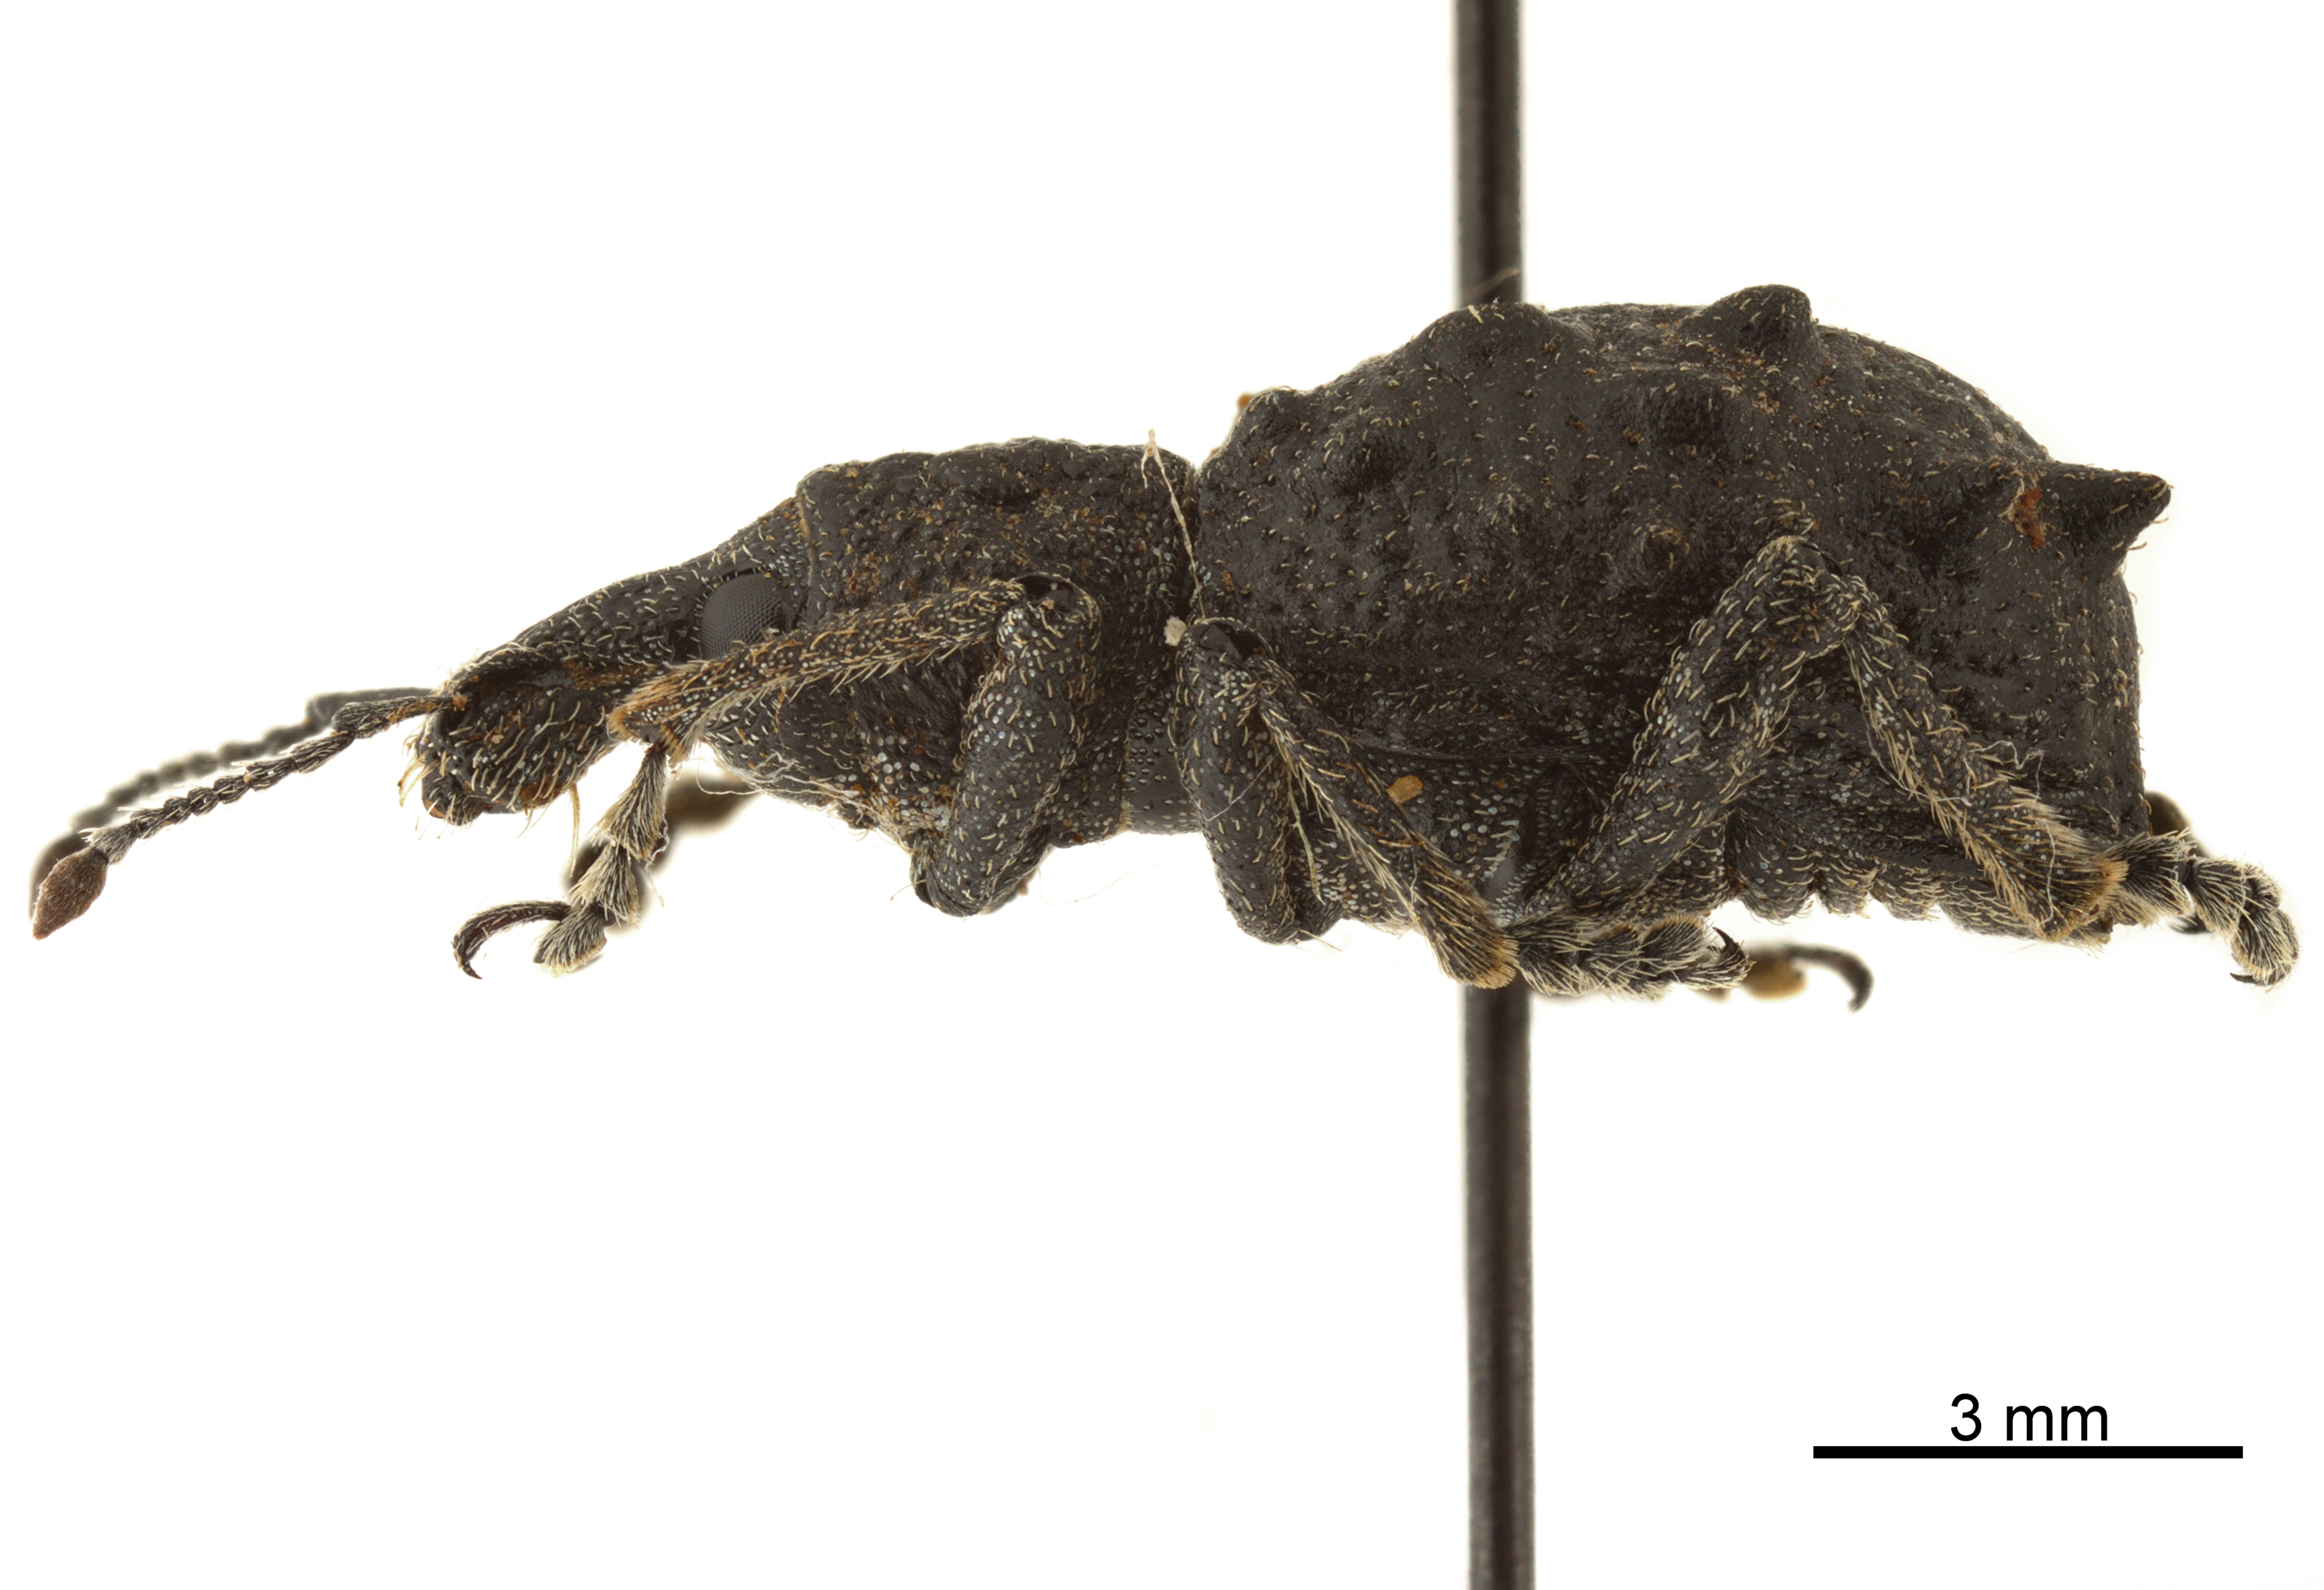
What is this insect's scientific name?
Megalometis spinifer
